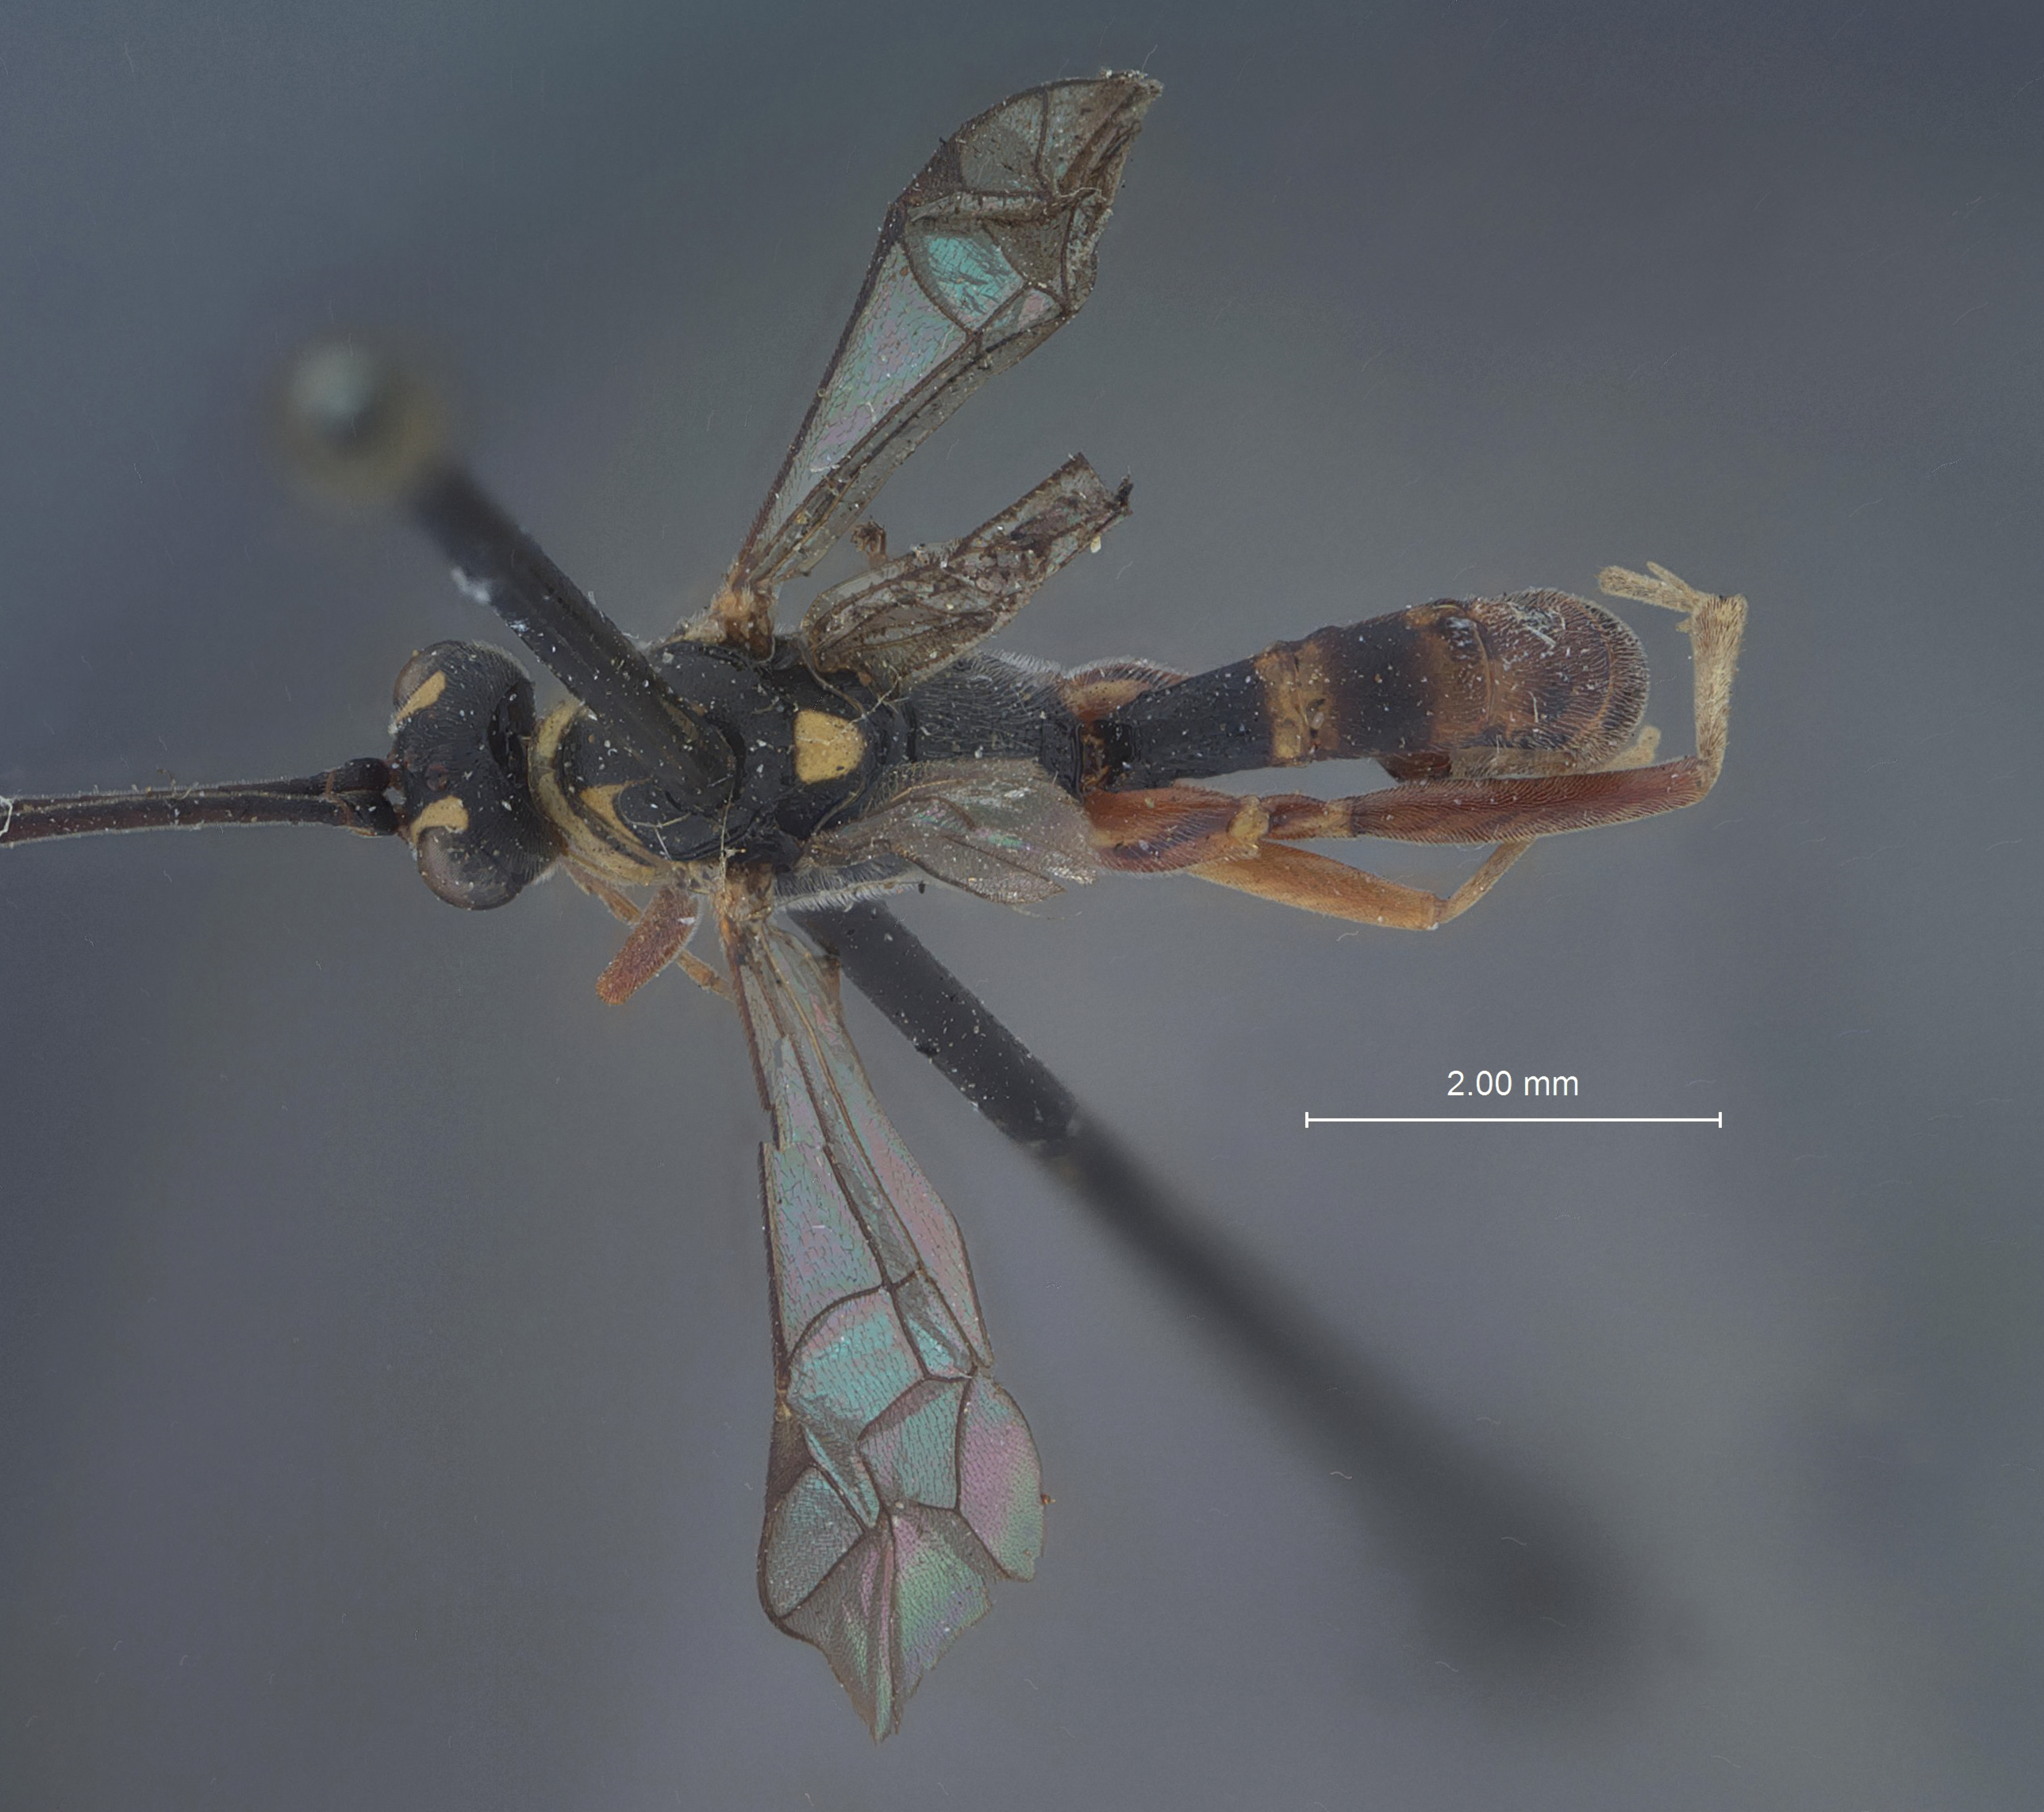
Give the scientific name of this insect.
Lissonota philipi
